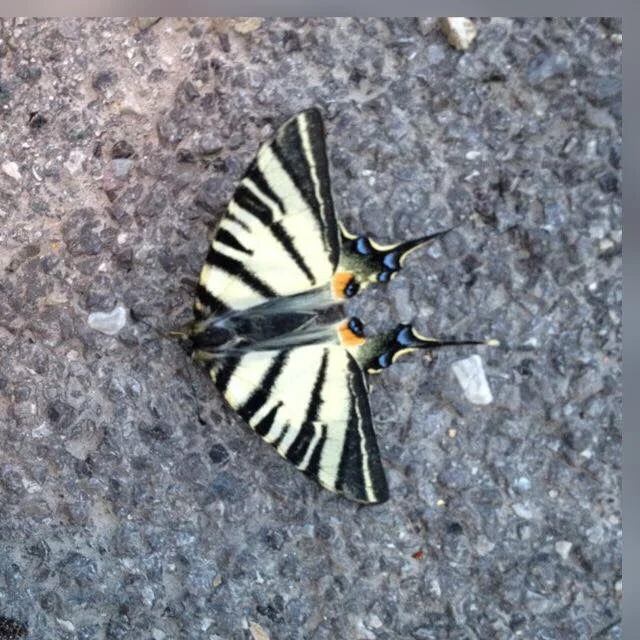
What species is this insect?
Iphiclides podalirius
